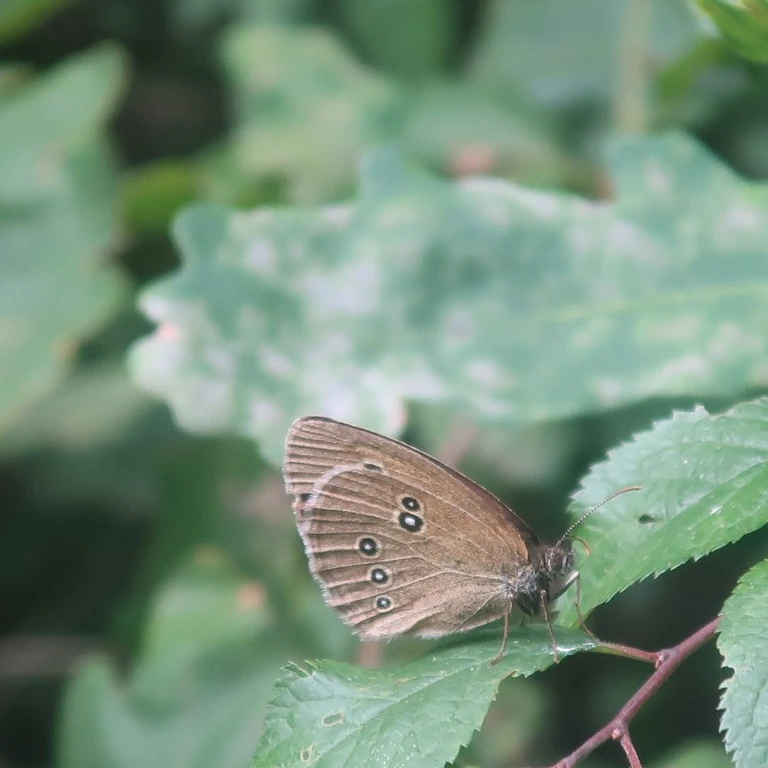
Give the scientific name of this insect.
Aphantopus hyperantus
